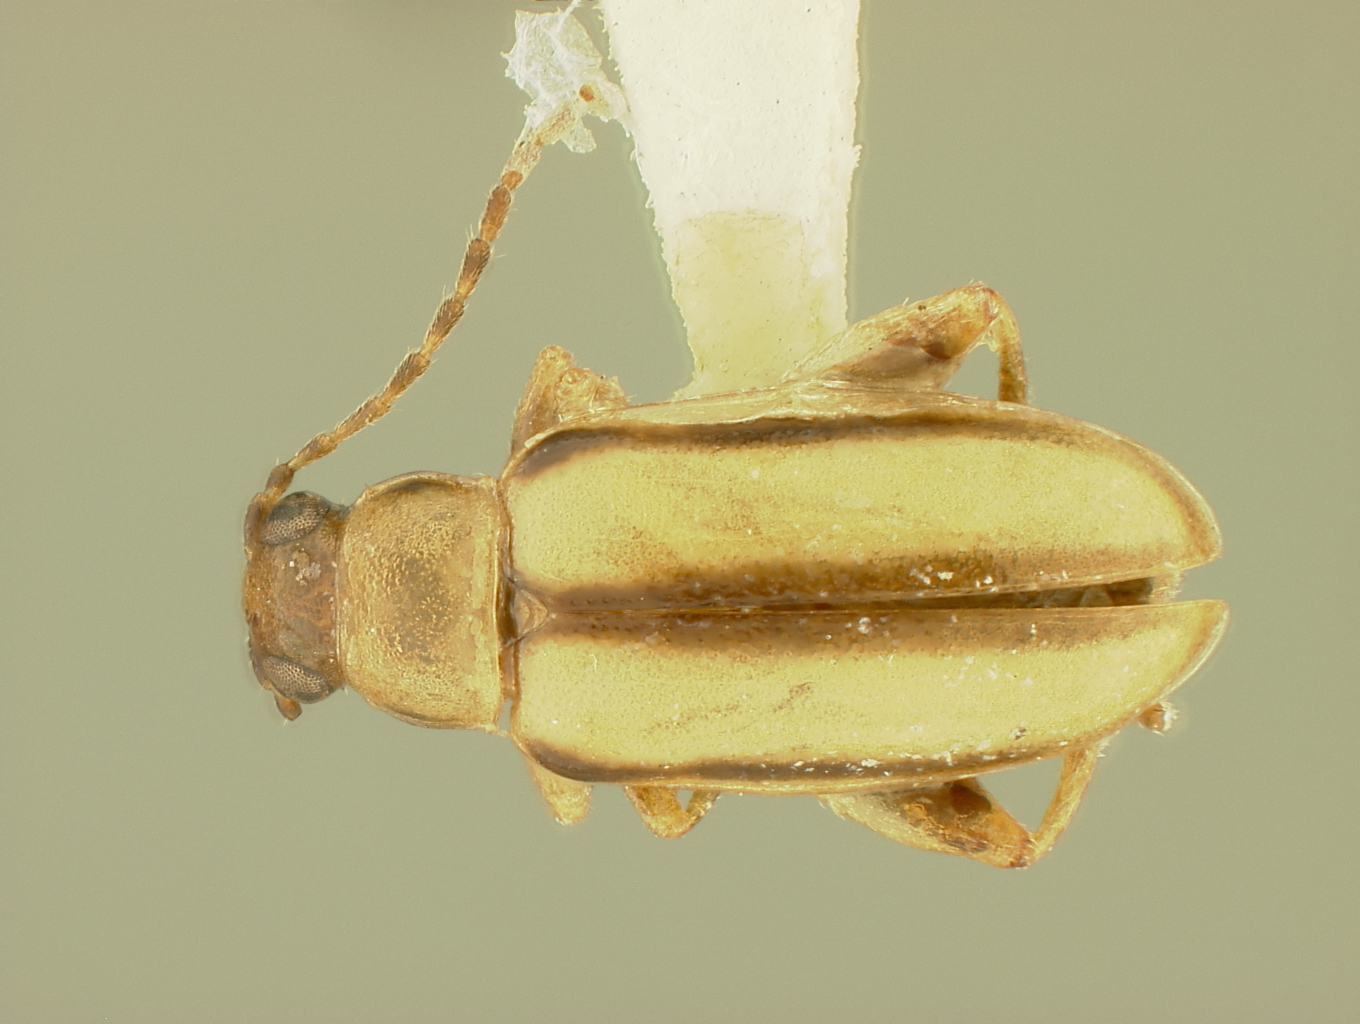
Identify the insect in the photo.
Systena gracilenta
